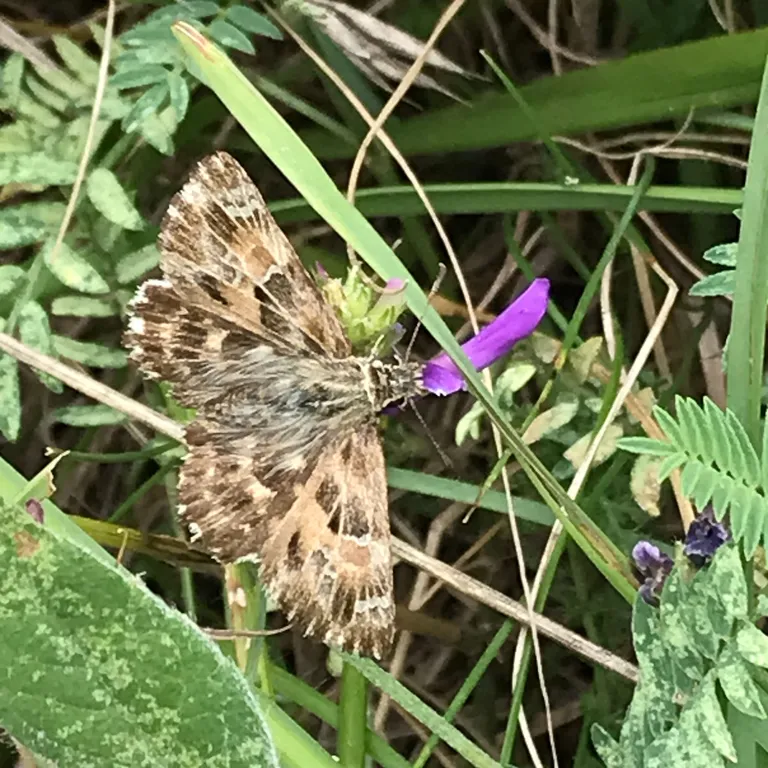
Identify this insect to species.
Carcharodus alceae
